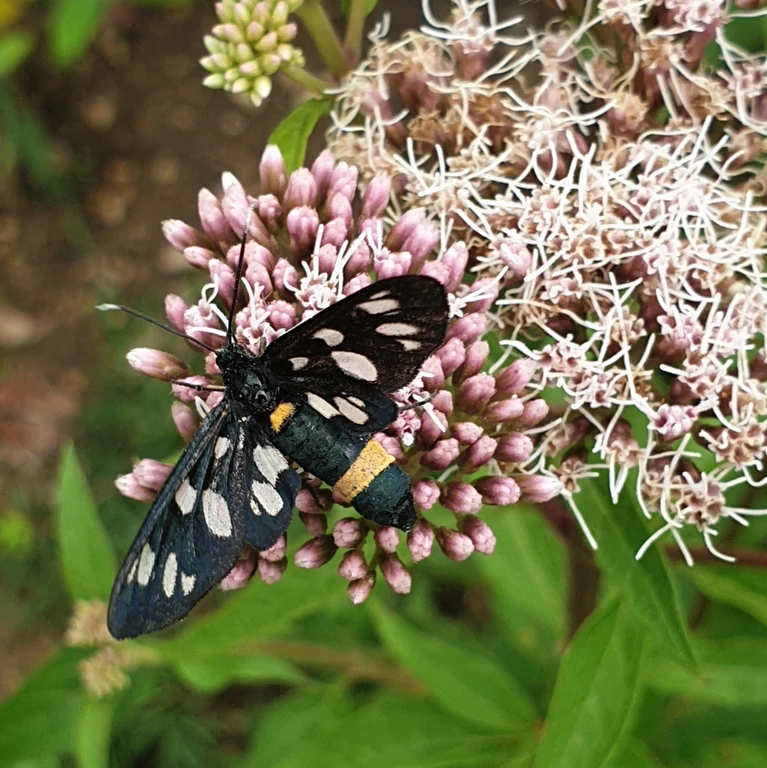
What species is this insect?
Amata phegea
